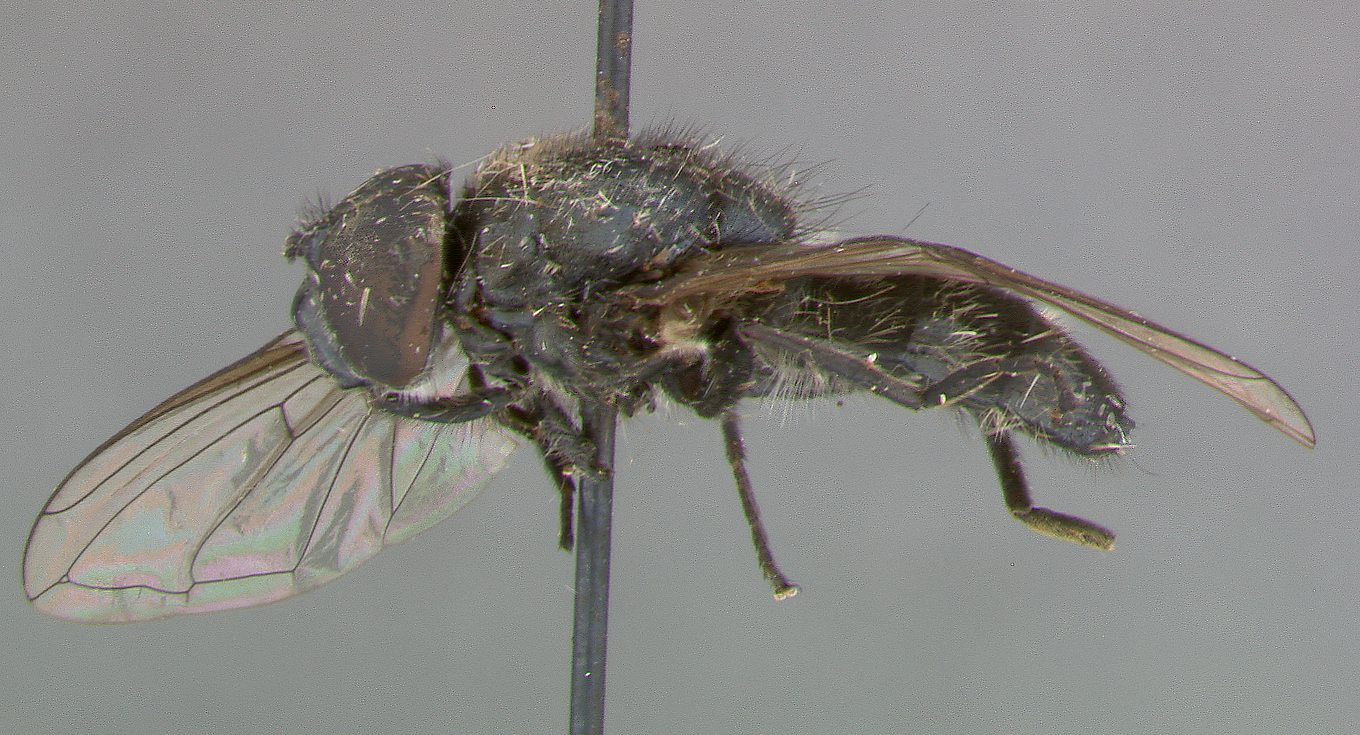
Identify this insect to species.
Cheilosia cystorhyncha
